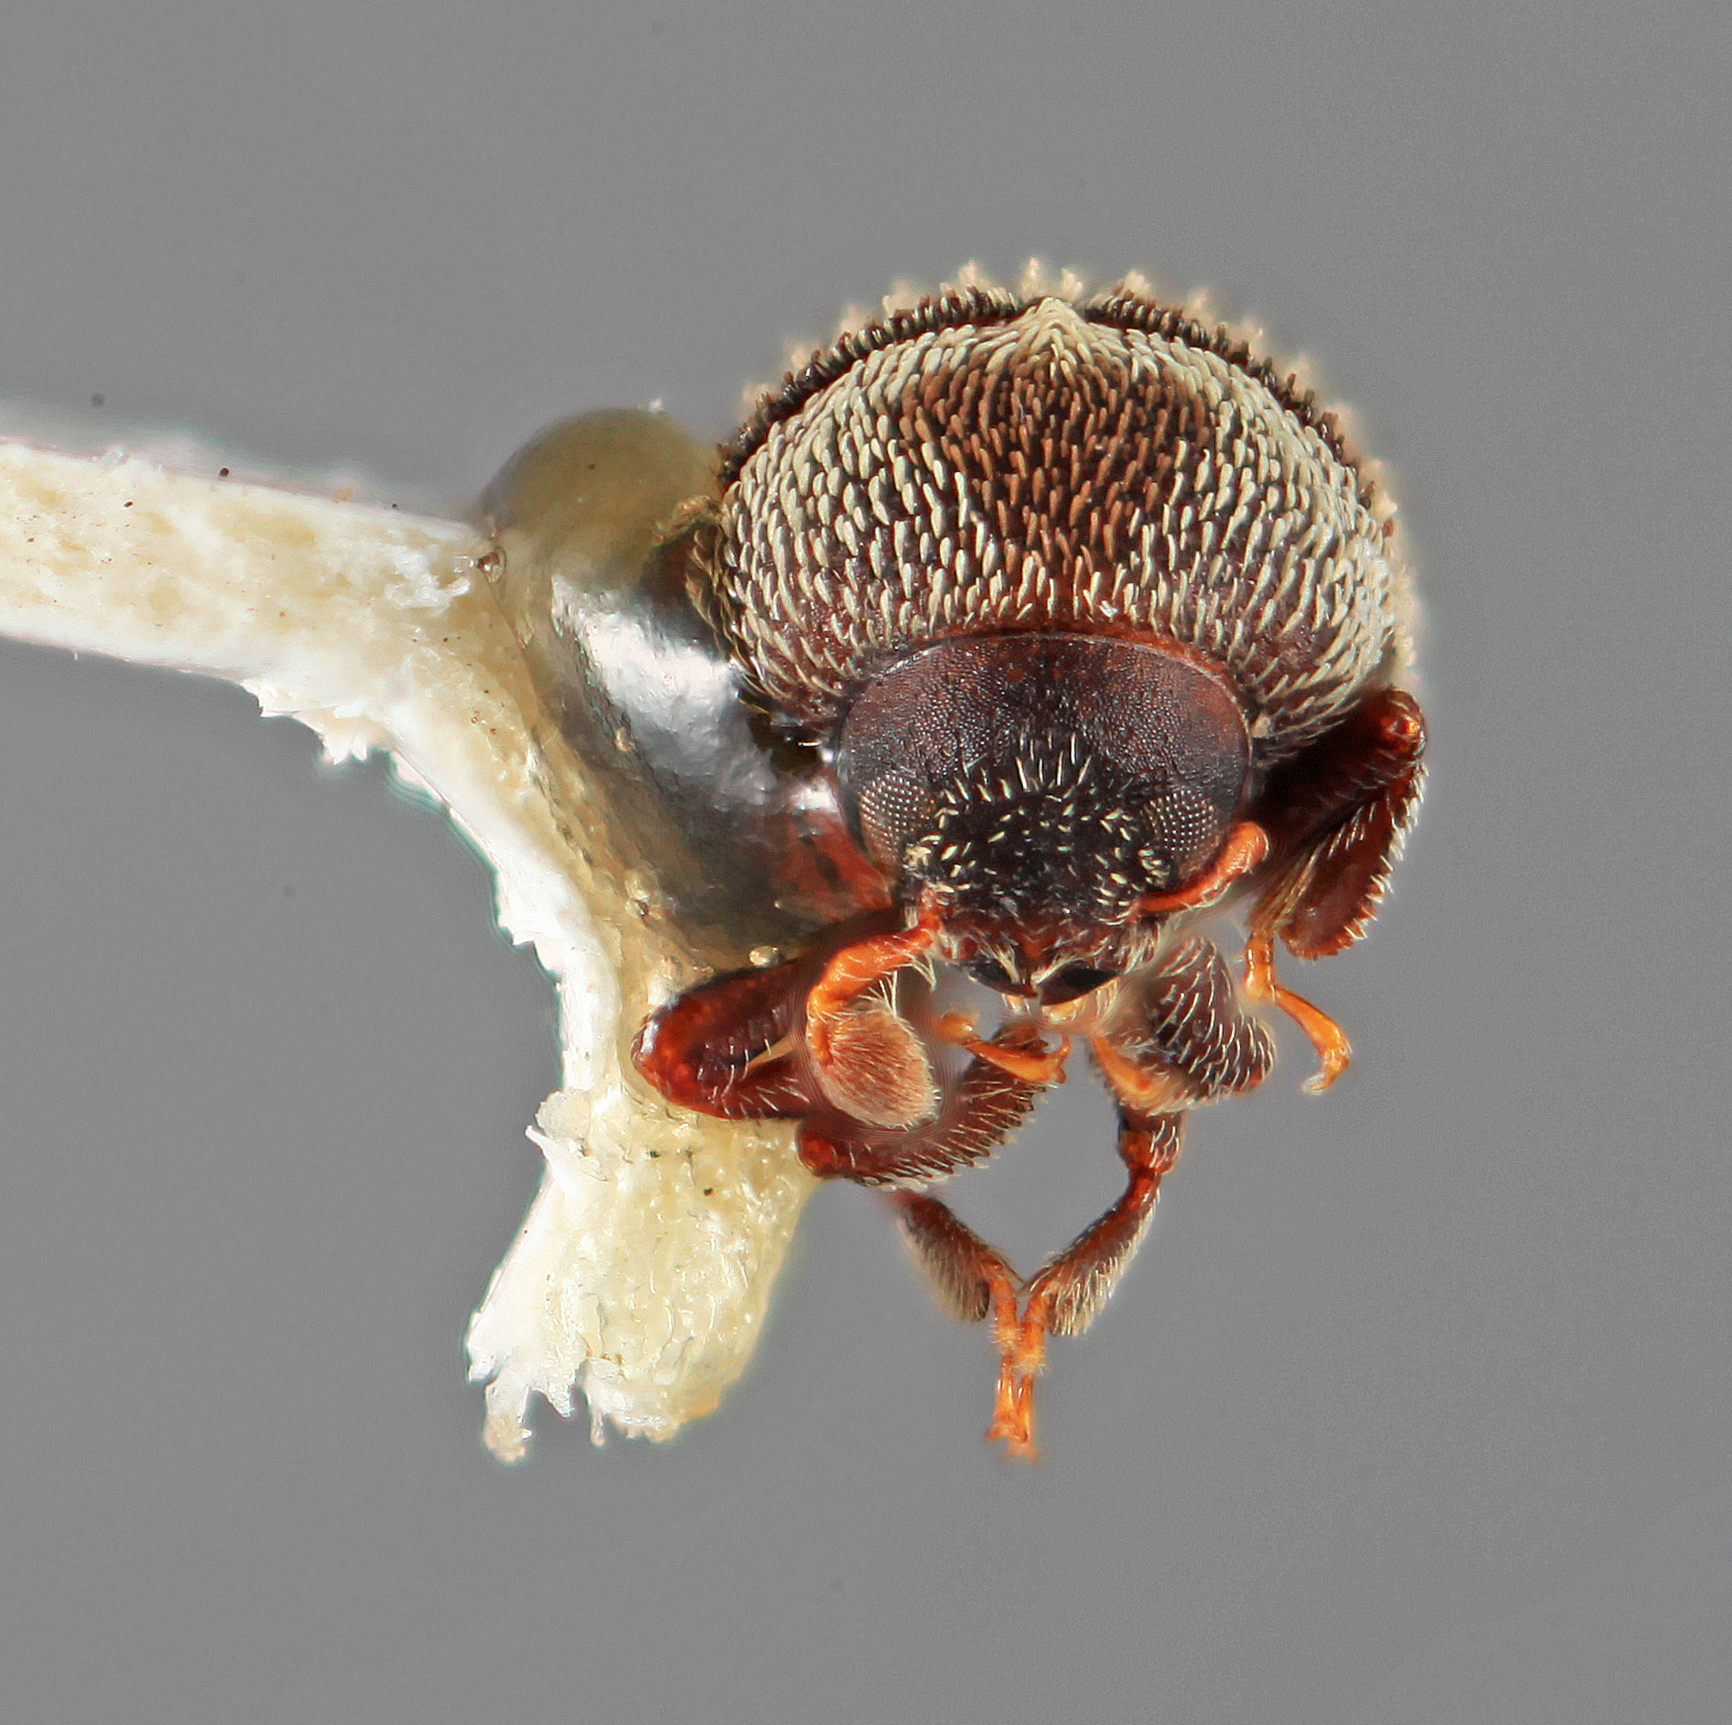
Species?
Chramesus bicolor
